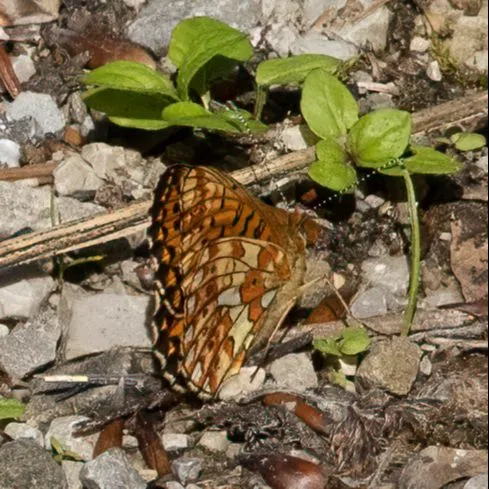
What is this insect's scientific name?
Boloria euphrosyne (also Clossiana euphrosyne)
